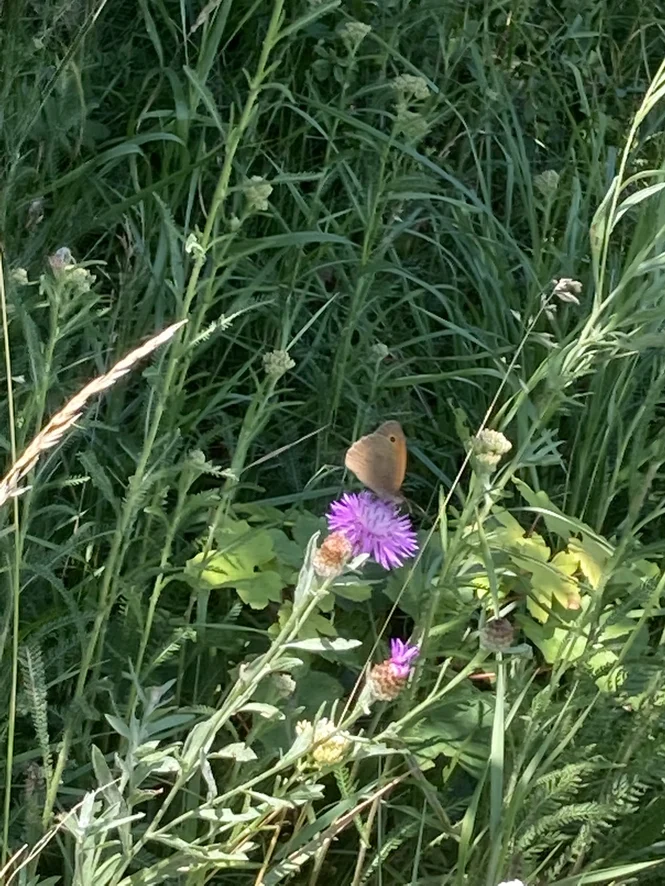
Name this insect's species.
Maniola jurtina
